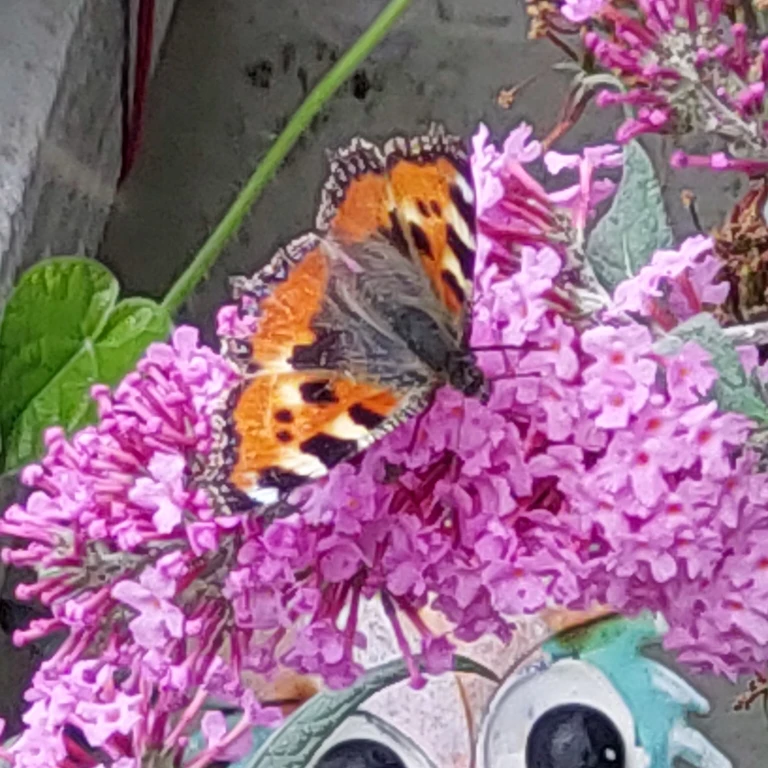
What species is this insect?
Aglais urticae
